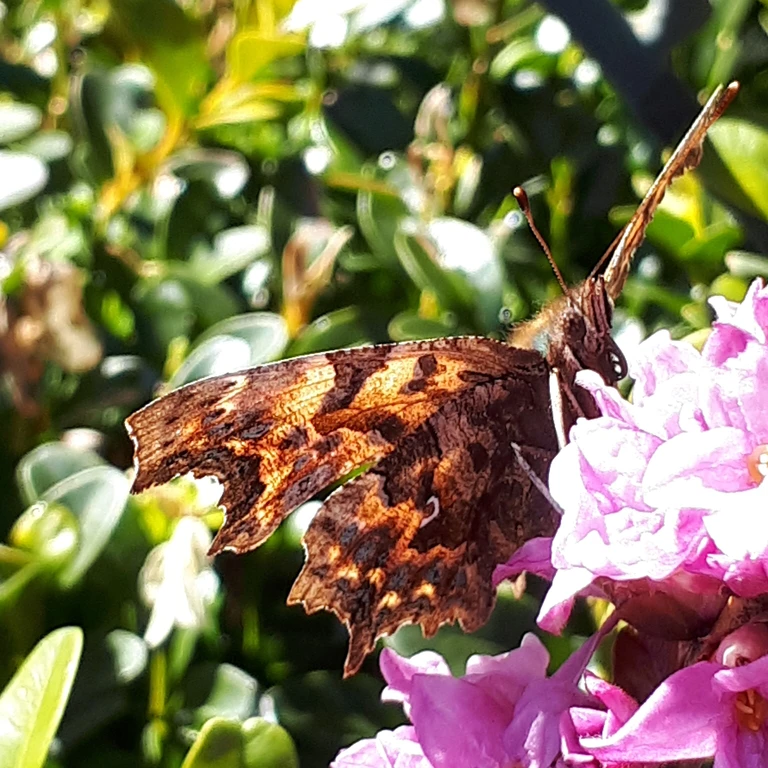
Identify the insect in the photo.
Polygonia c-album
